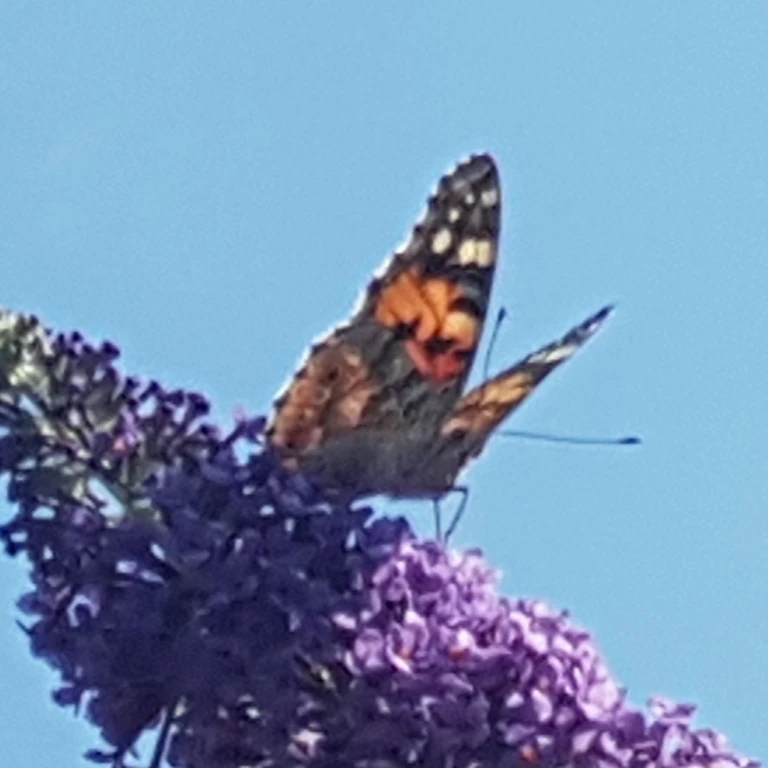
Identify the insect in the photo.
Vanessa cardui
